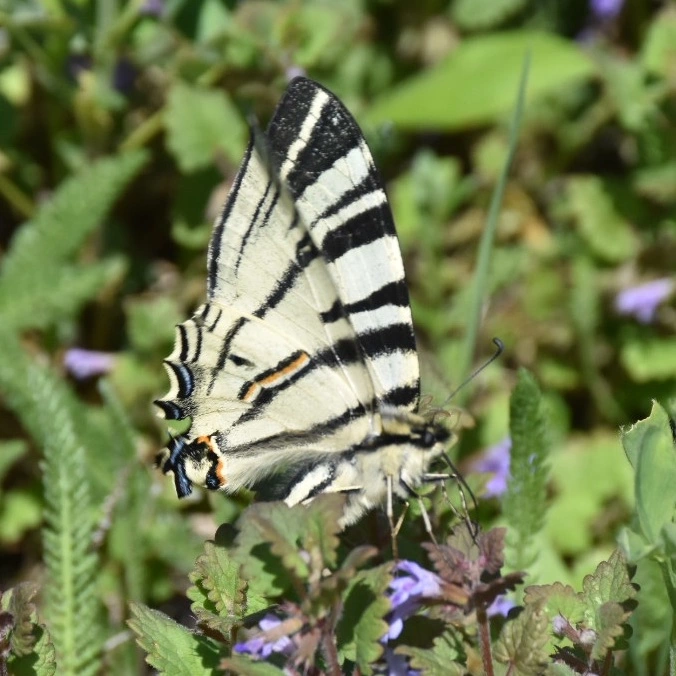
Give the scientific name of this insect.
Iphiclides podalirius
